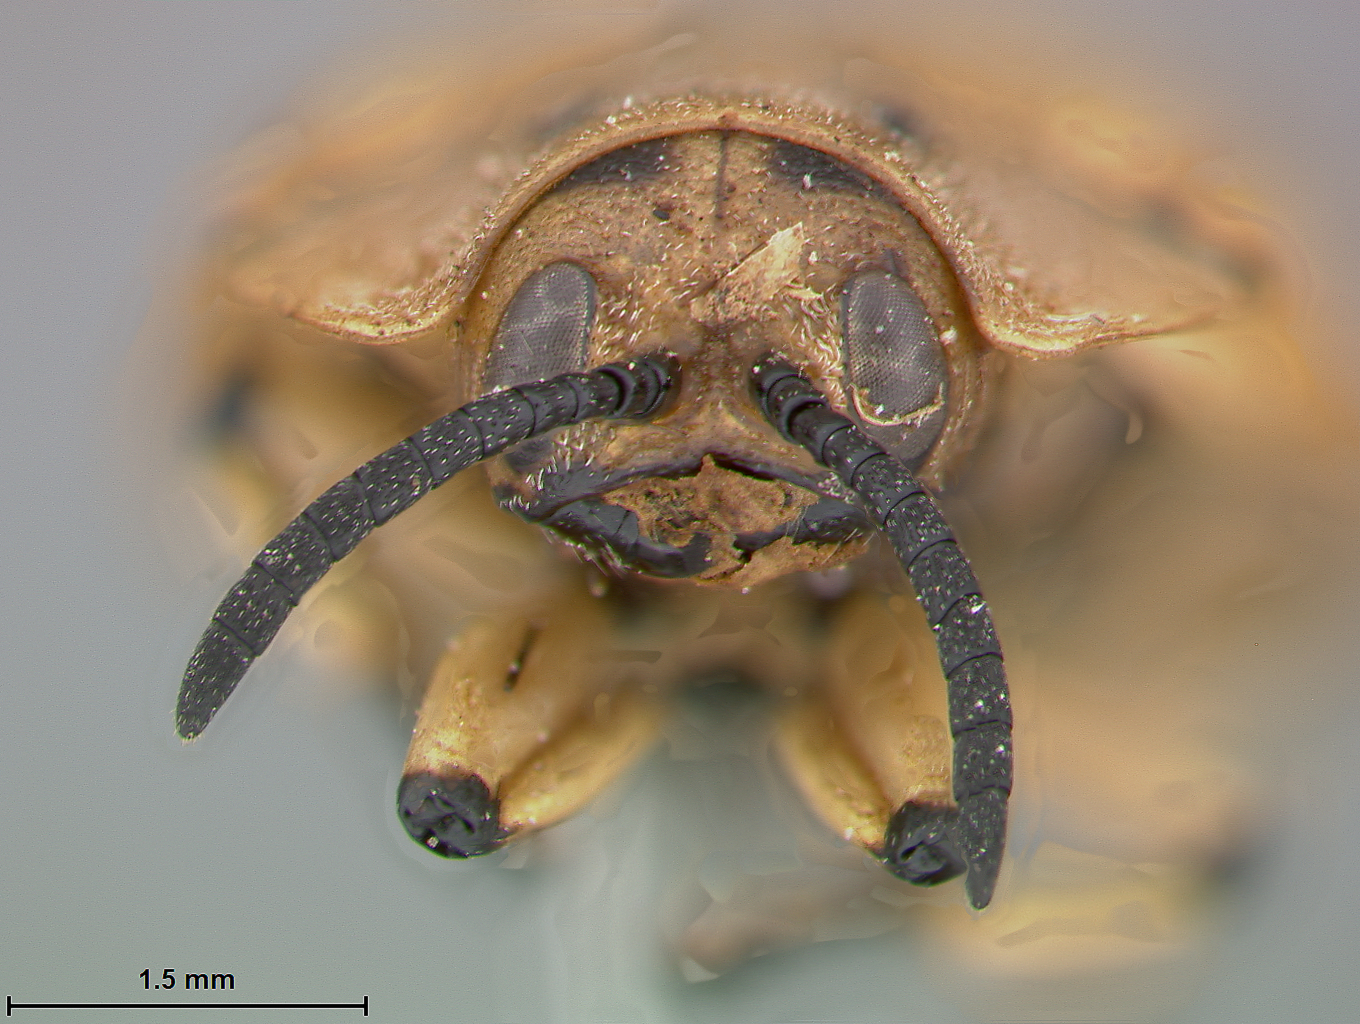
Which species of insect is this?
Epistictia quadripunctata
